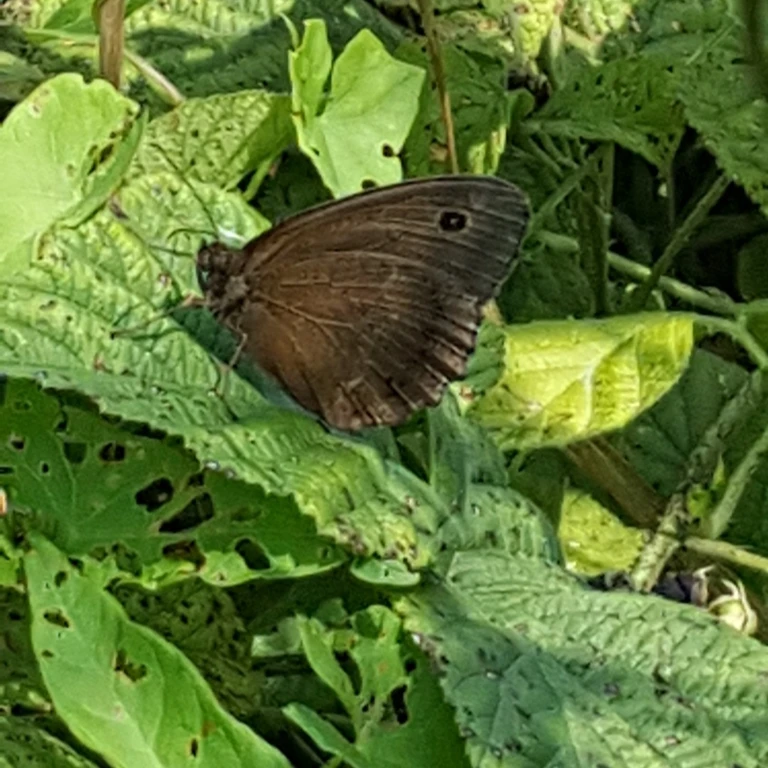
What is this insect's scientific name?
Minois dryas
